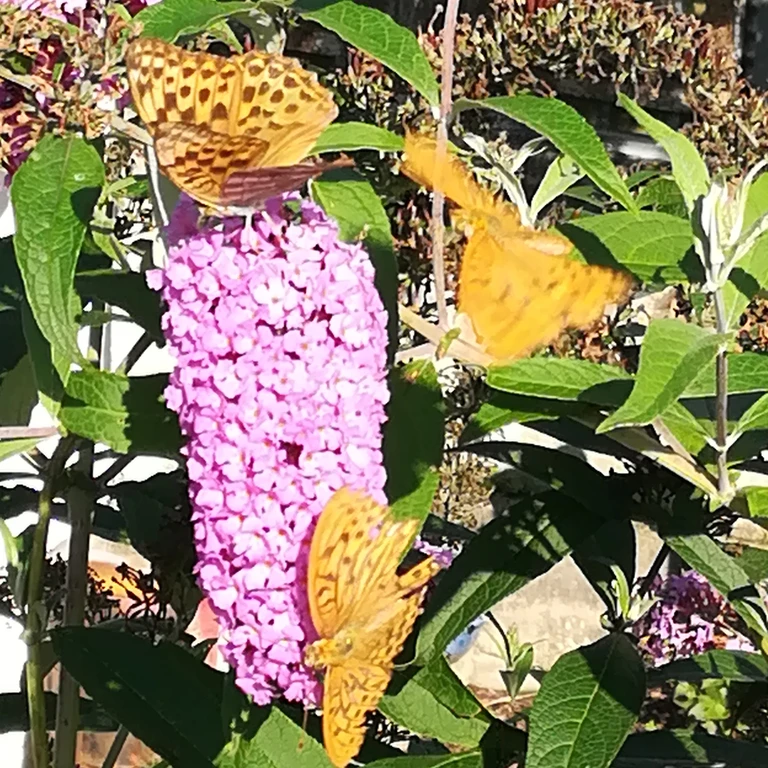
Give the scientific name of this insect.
Argynnis paphia
